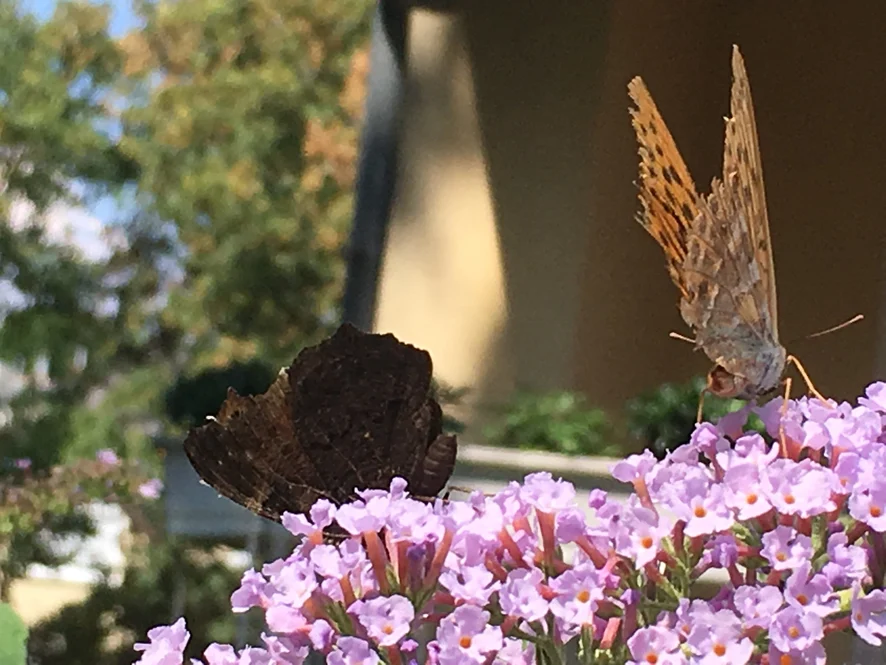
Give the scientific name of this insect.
Argynnis paphia
